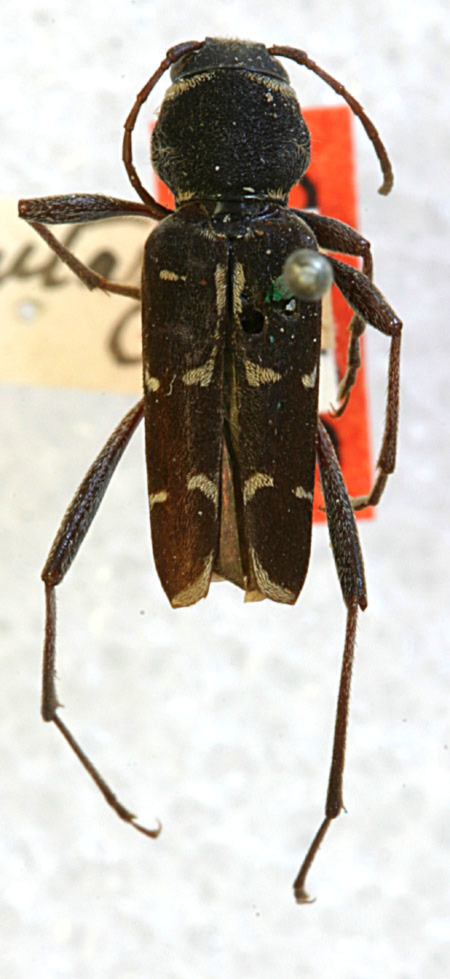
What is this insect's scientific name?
Xylotrechus longitarsis
